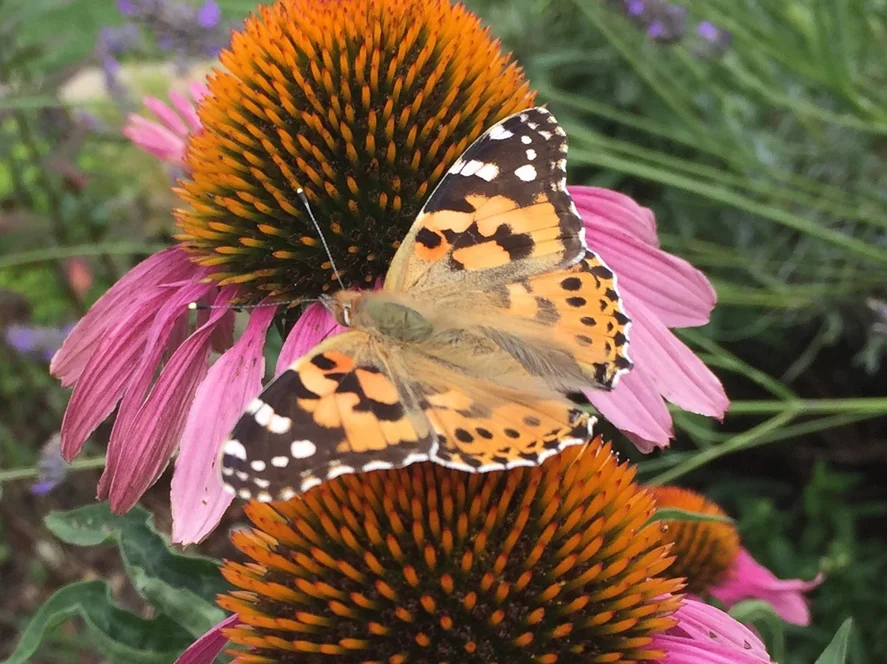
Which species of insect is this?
Vanessa cardui
